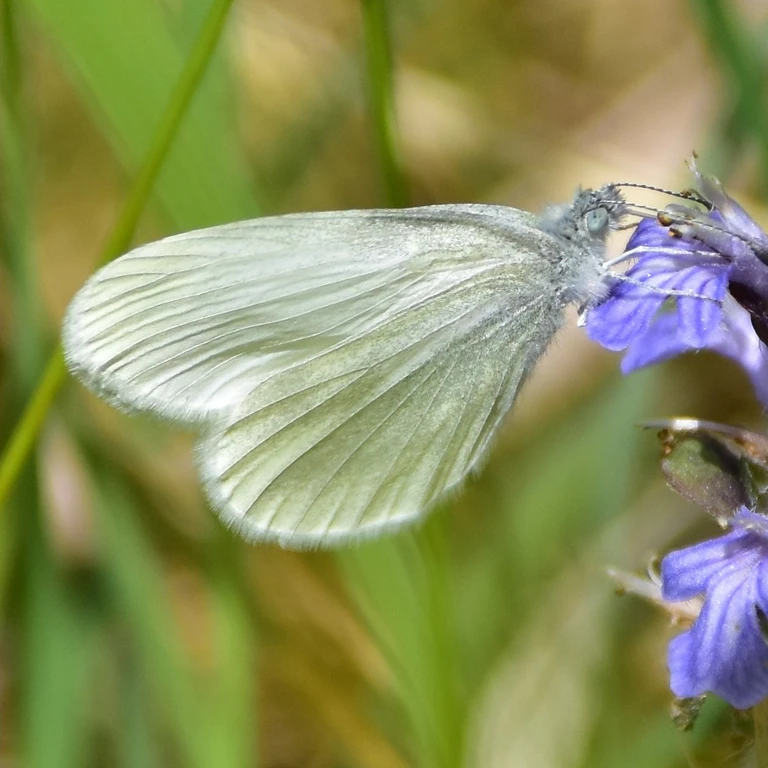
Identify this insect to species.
Leptidea sinapis/juvernica
